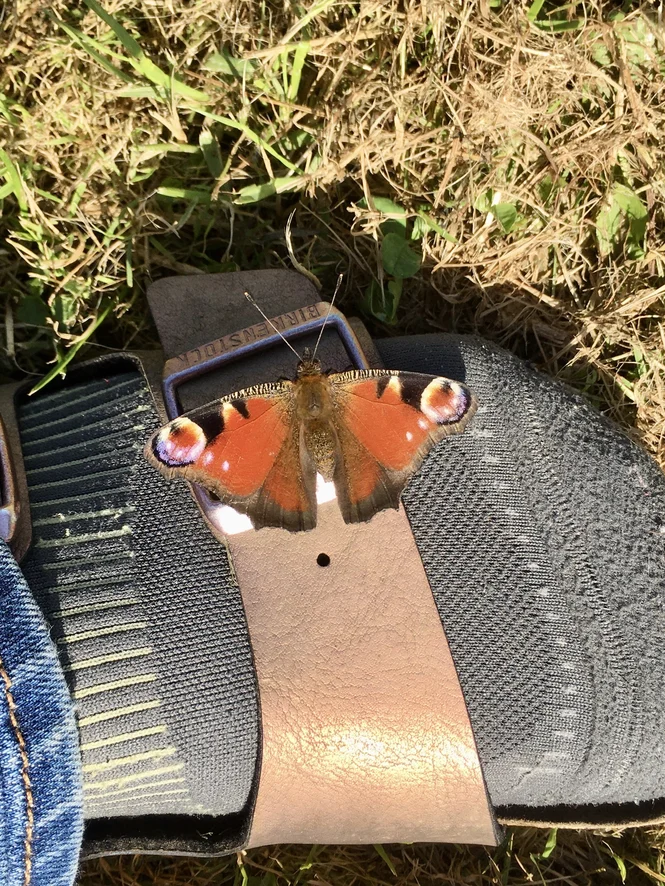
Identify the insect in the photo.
Aglais io
